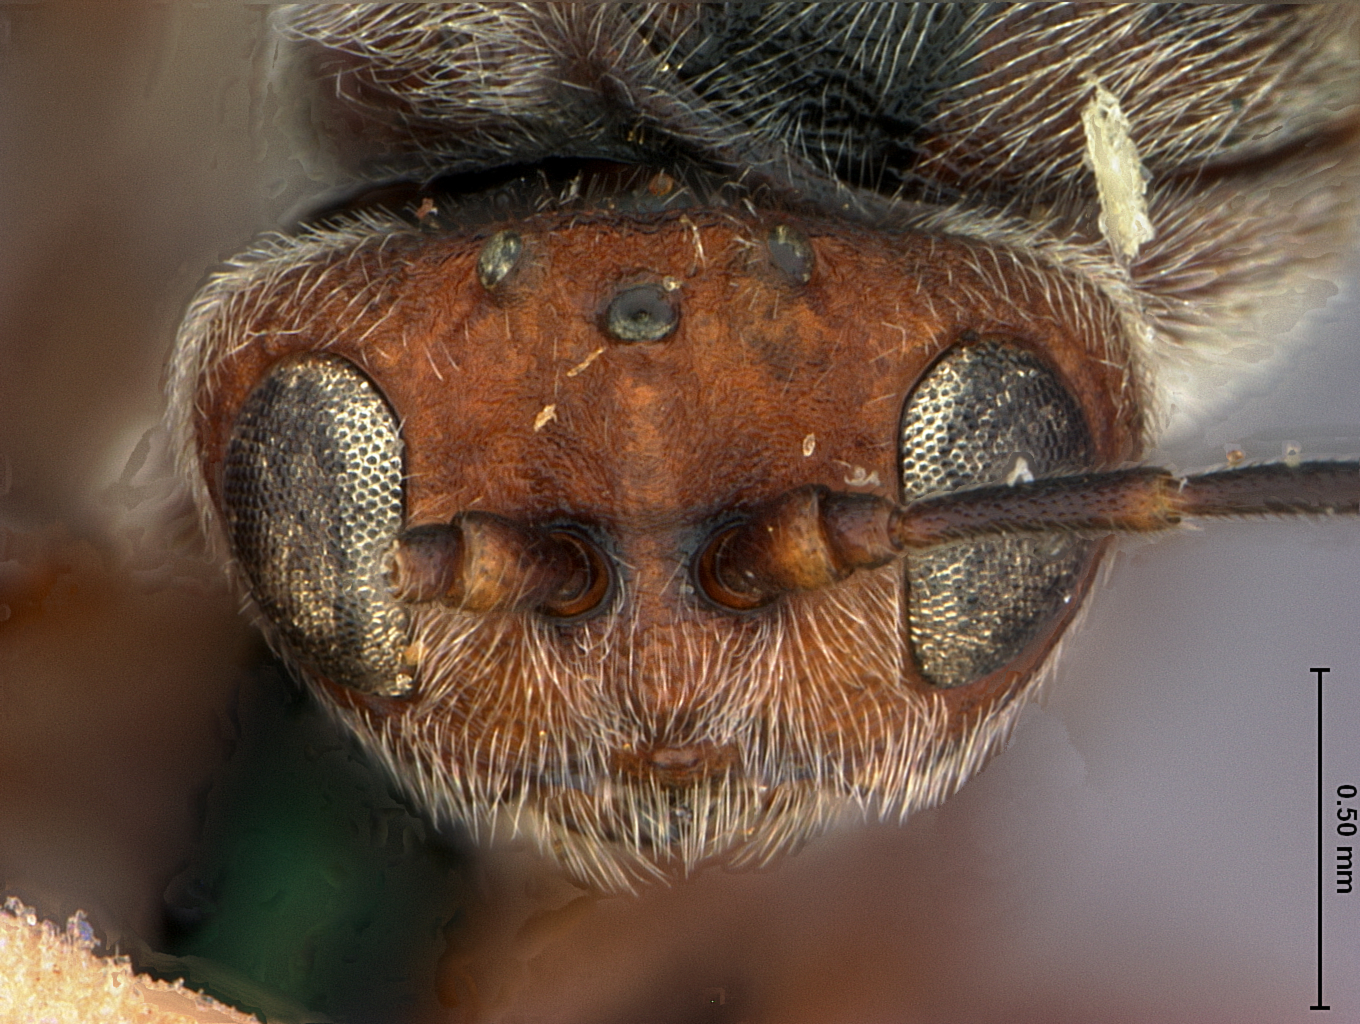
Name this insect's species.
Disholcaspis brevinota
